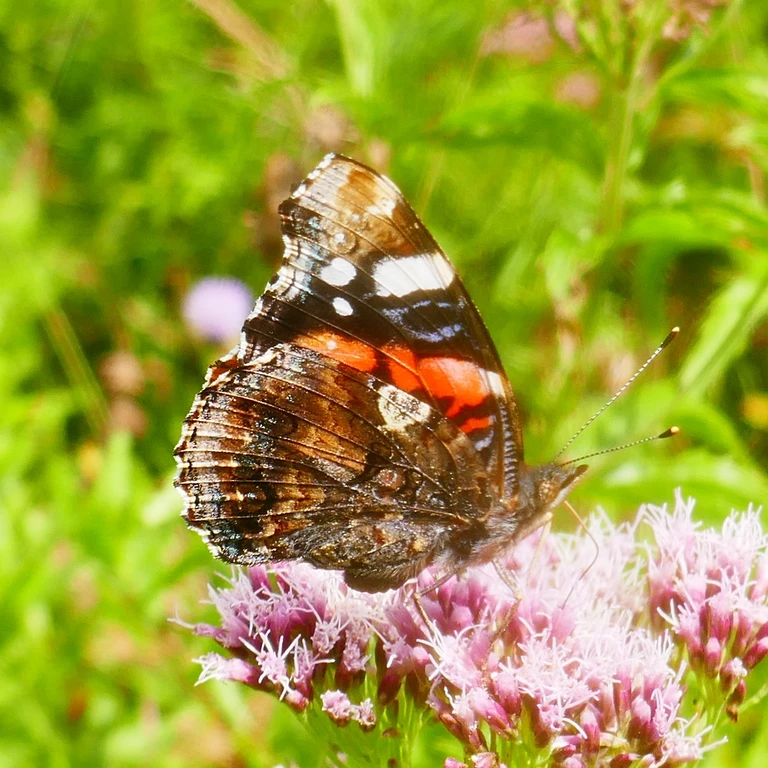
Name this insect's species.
Vanessa atalanta
